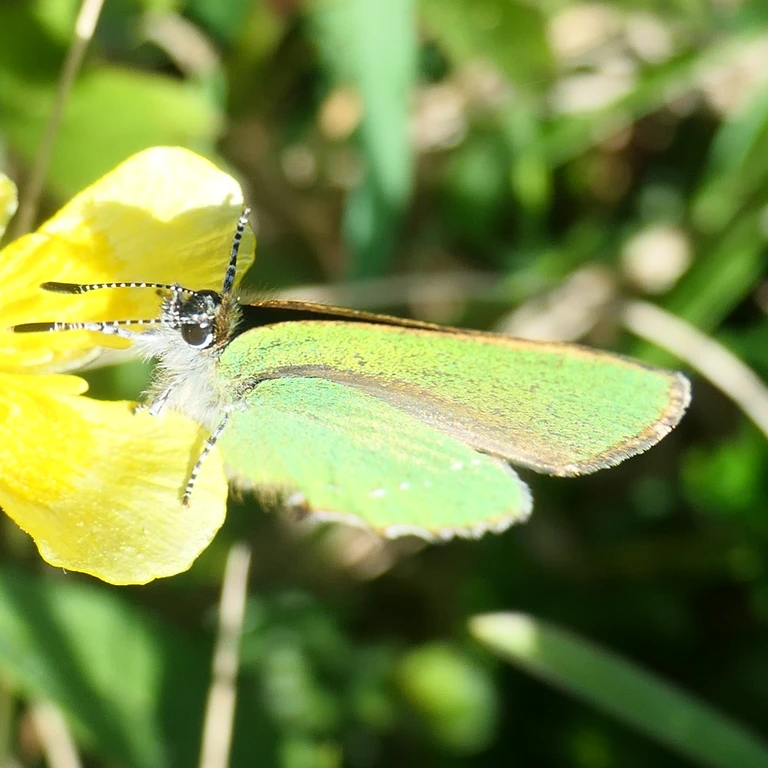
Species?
Callophrys rubi
